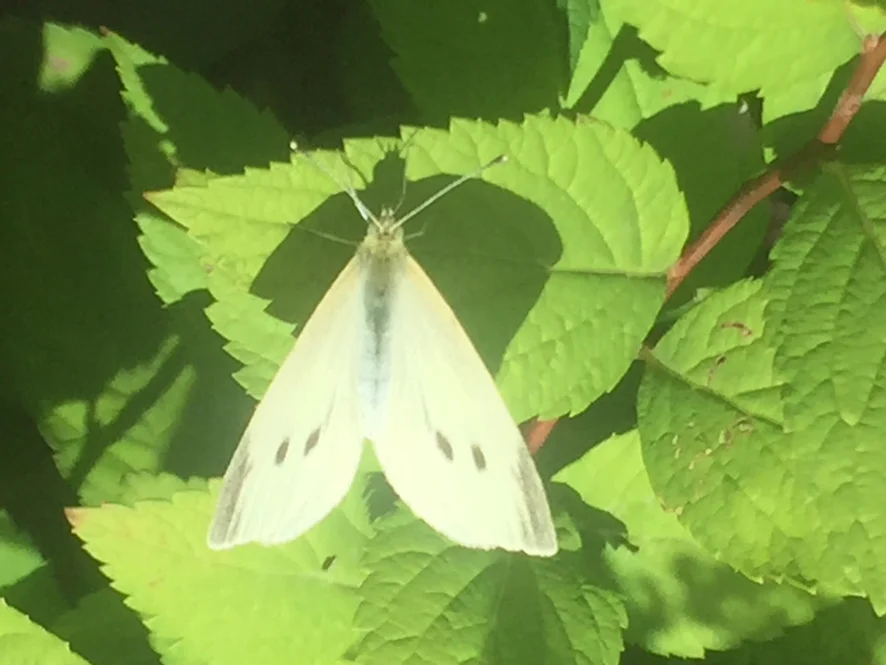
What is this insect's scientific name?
Pieris rapae
